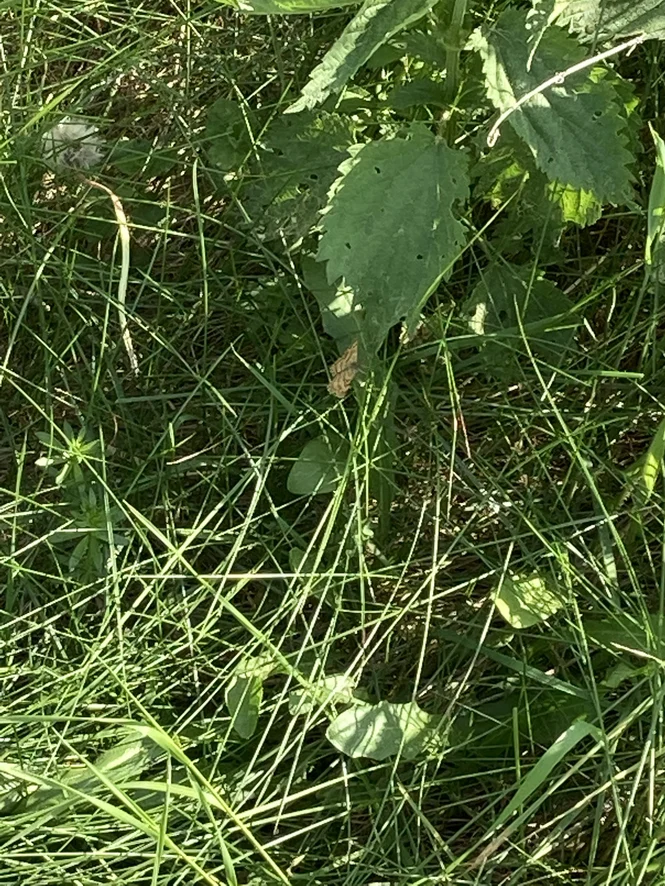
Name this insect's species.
Ematurga atomaria
